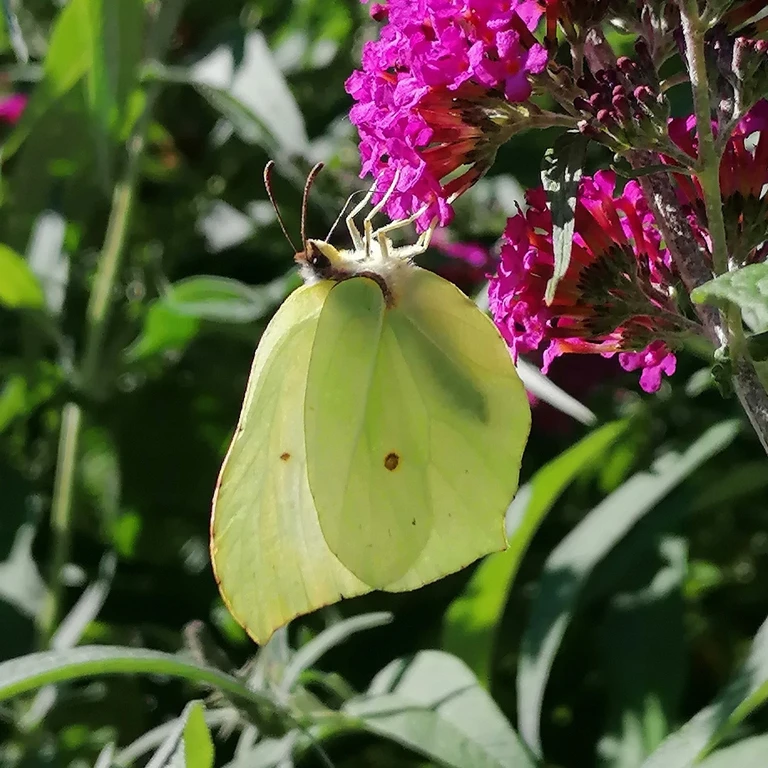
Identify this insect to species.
Gonepteryx rhamni
